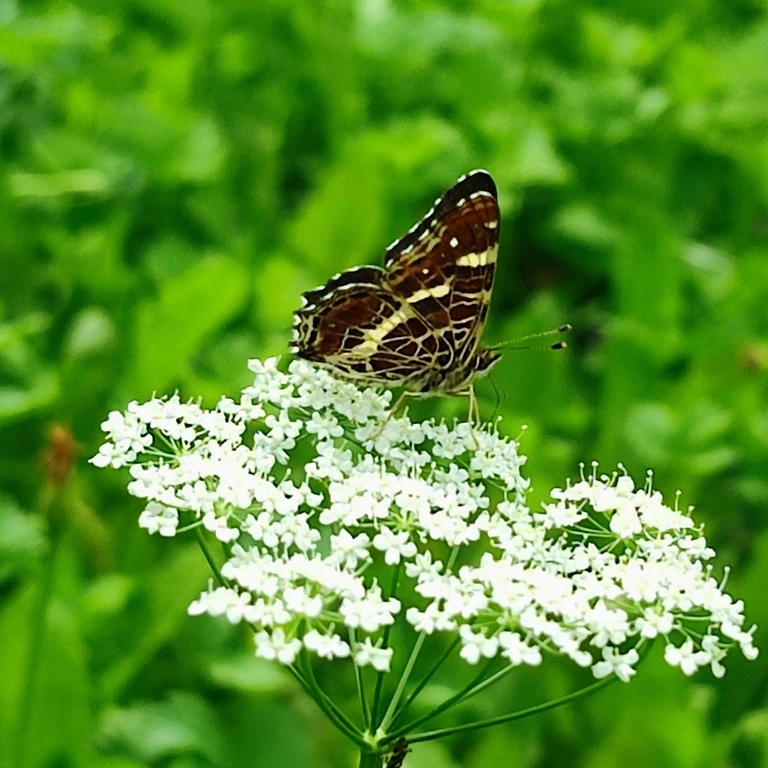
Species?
Araschnia levana
